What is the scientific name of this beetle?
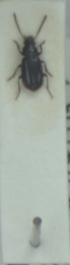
Acupalpus exiguus
